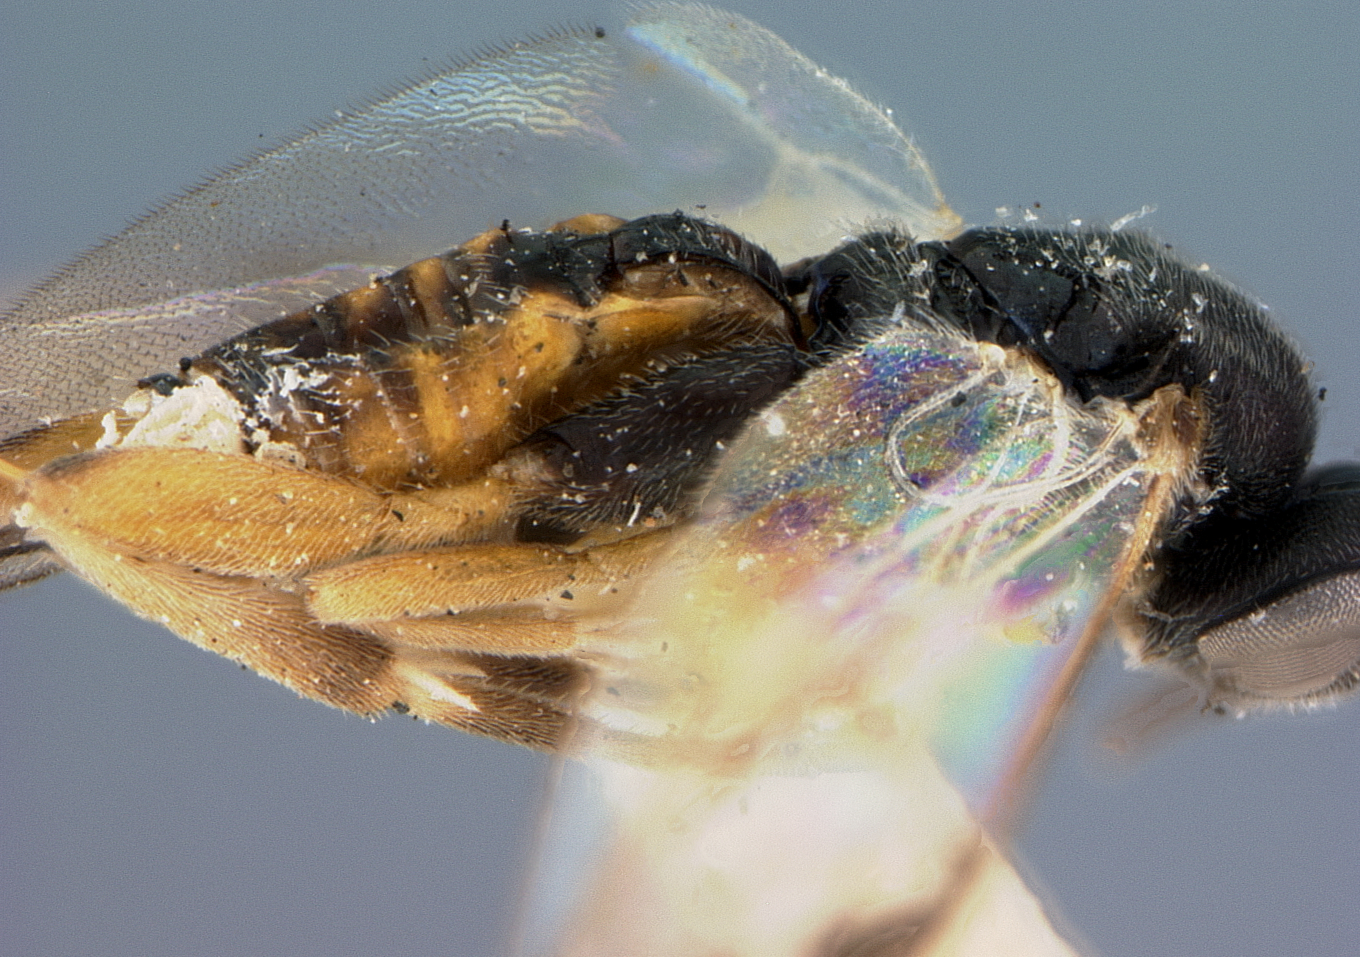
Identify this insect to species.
Apanteles absonus
